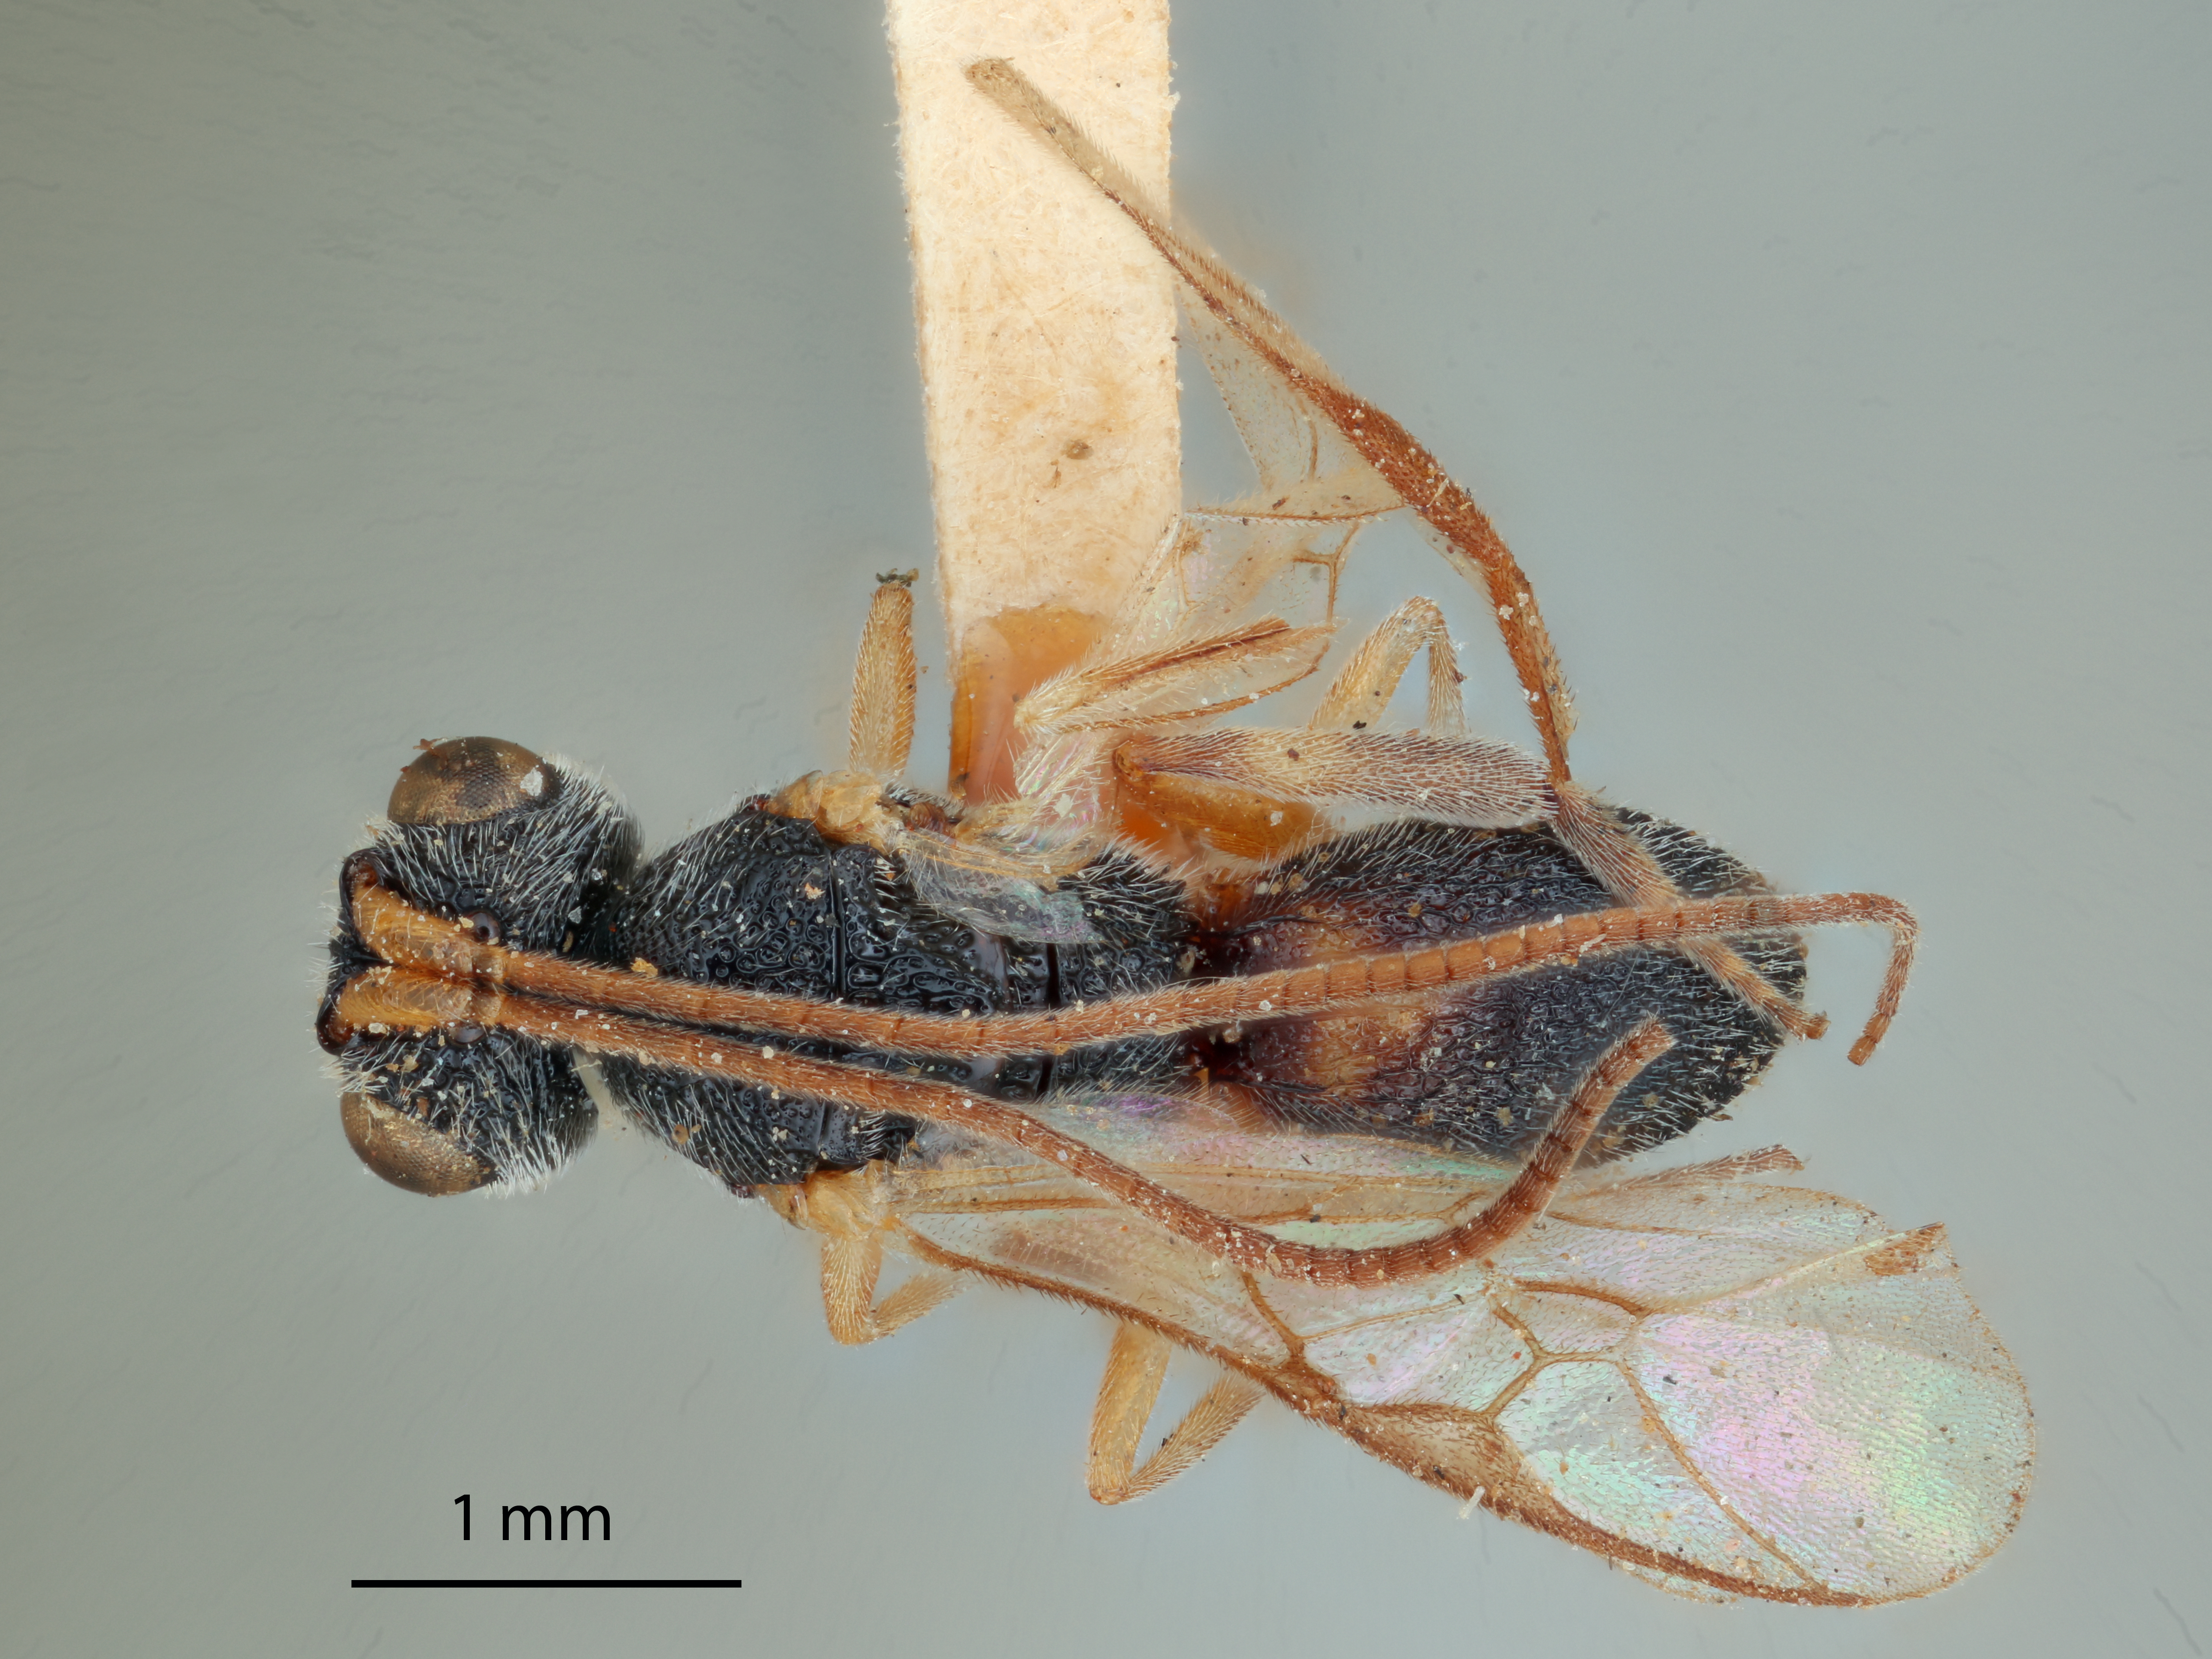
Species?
Ascogaster longulus
